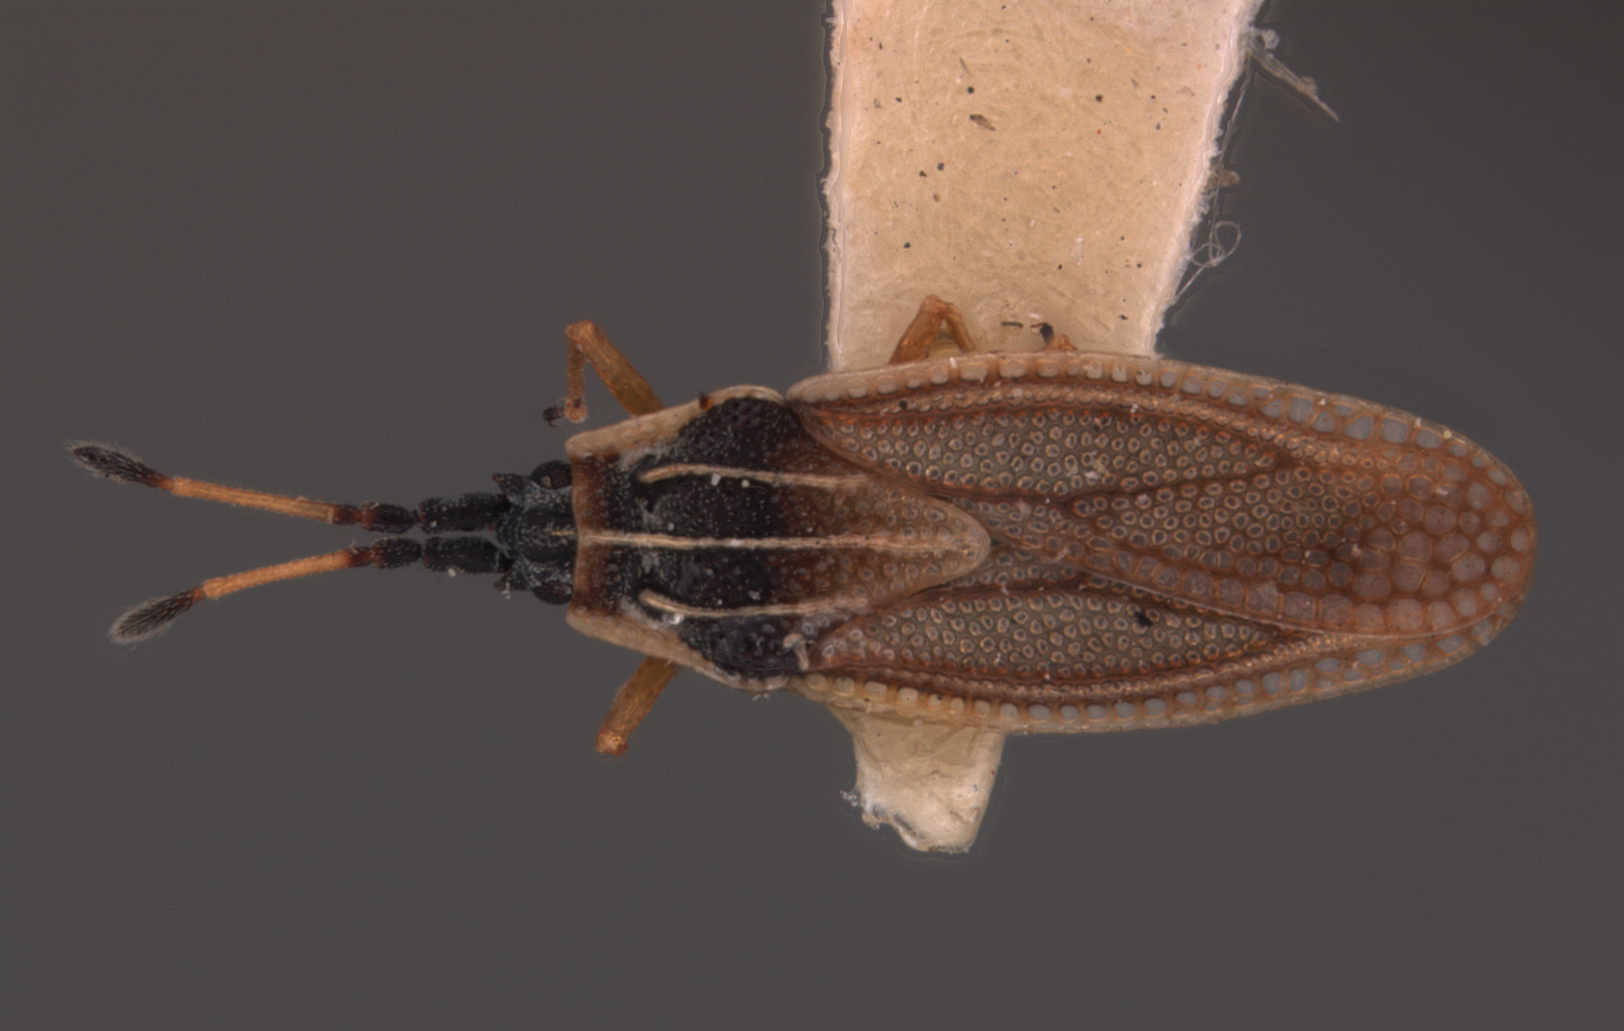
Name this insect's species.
Atheas exiguus
